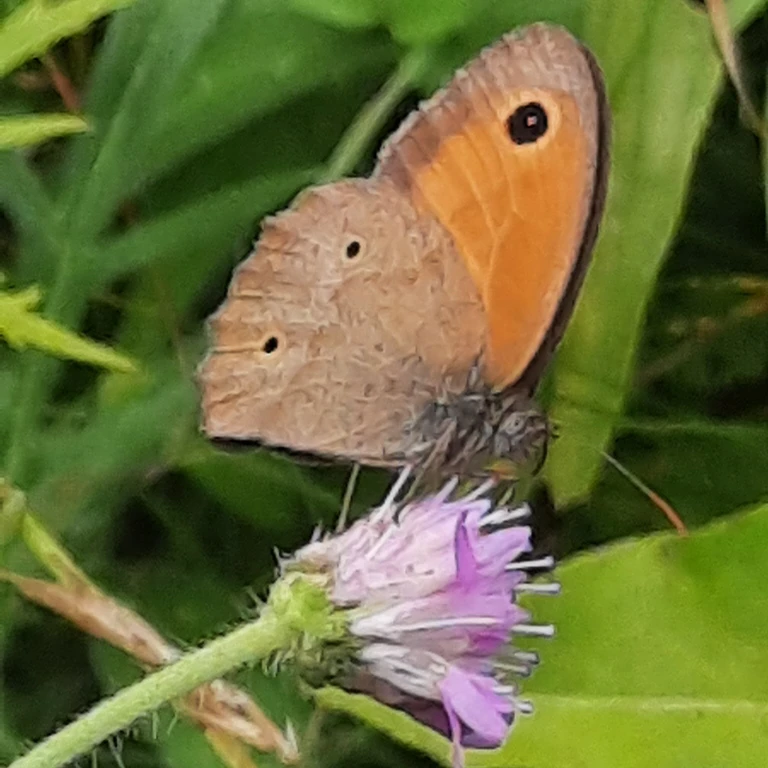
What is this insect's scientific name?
Maniola jurtina
